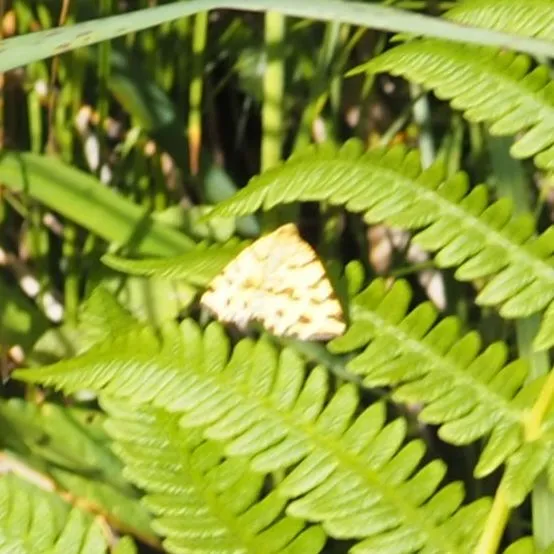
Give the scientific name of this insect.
Pseudopanthera macularia
